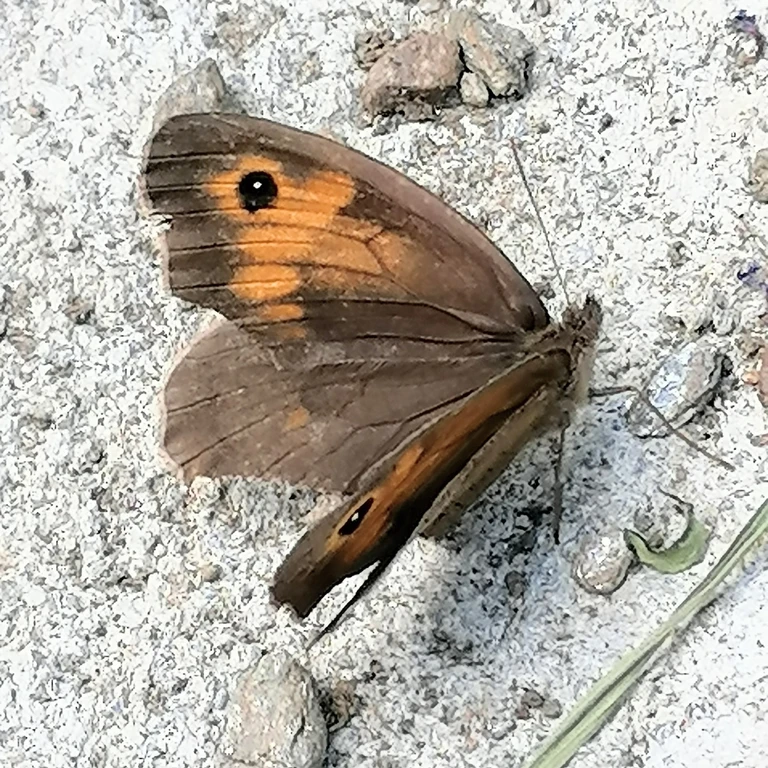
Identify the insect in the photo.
Maniola jurtina
